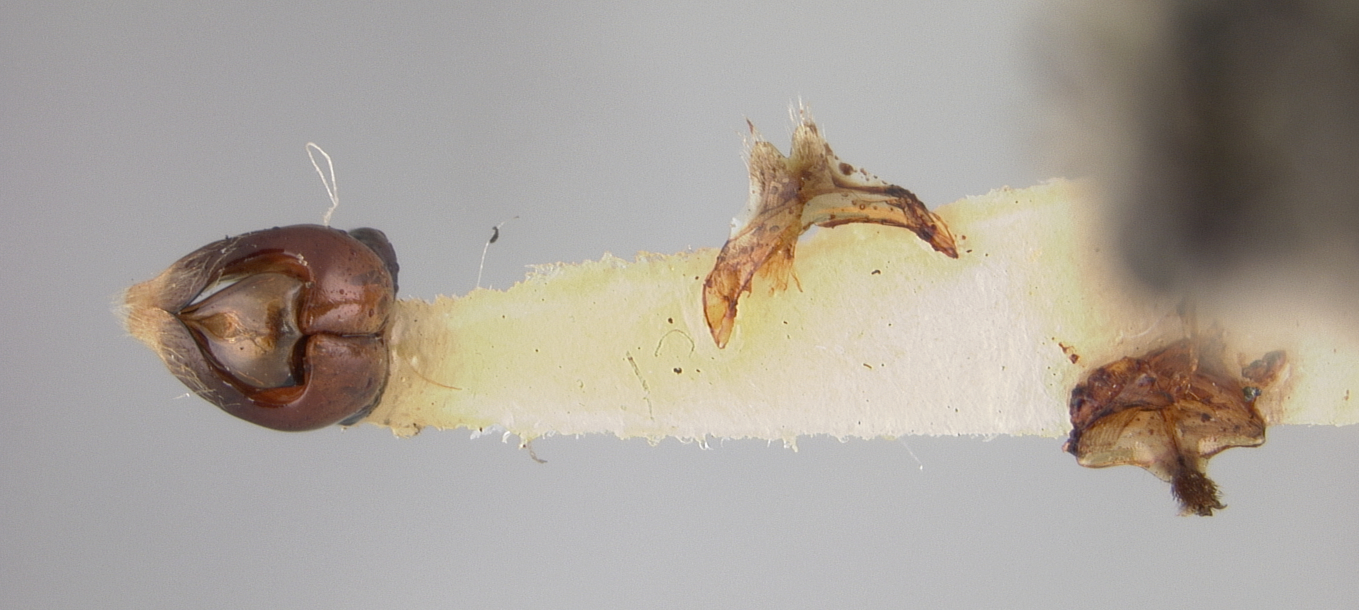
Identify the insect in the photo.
Andrena bridwelli
